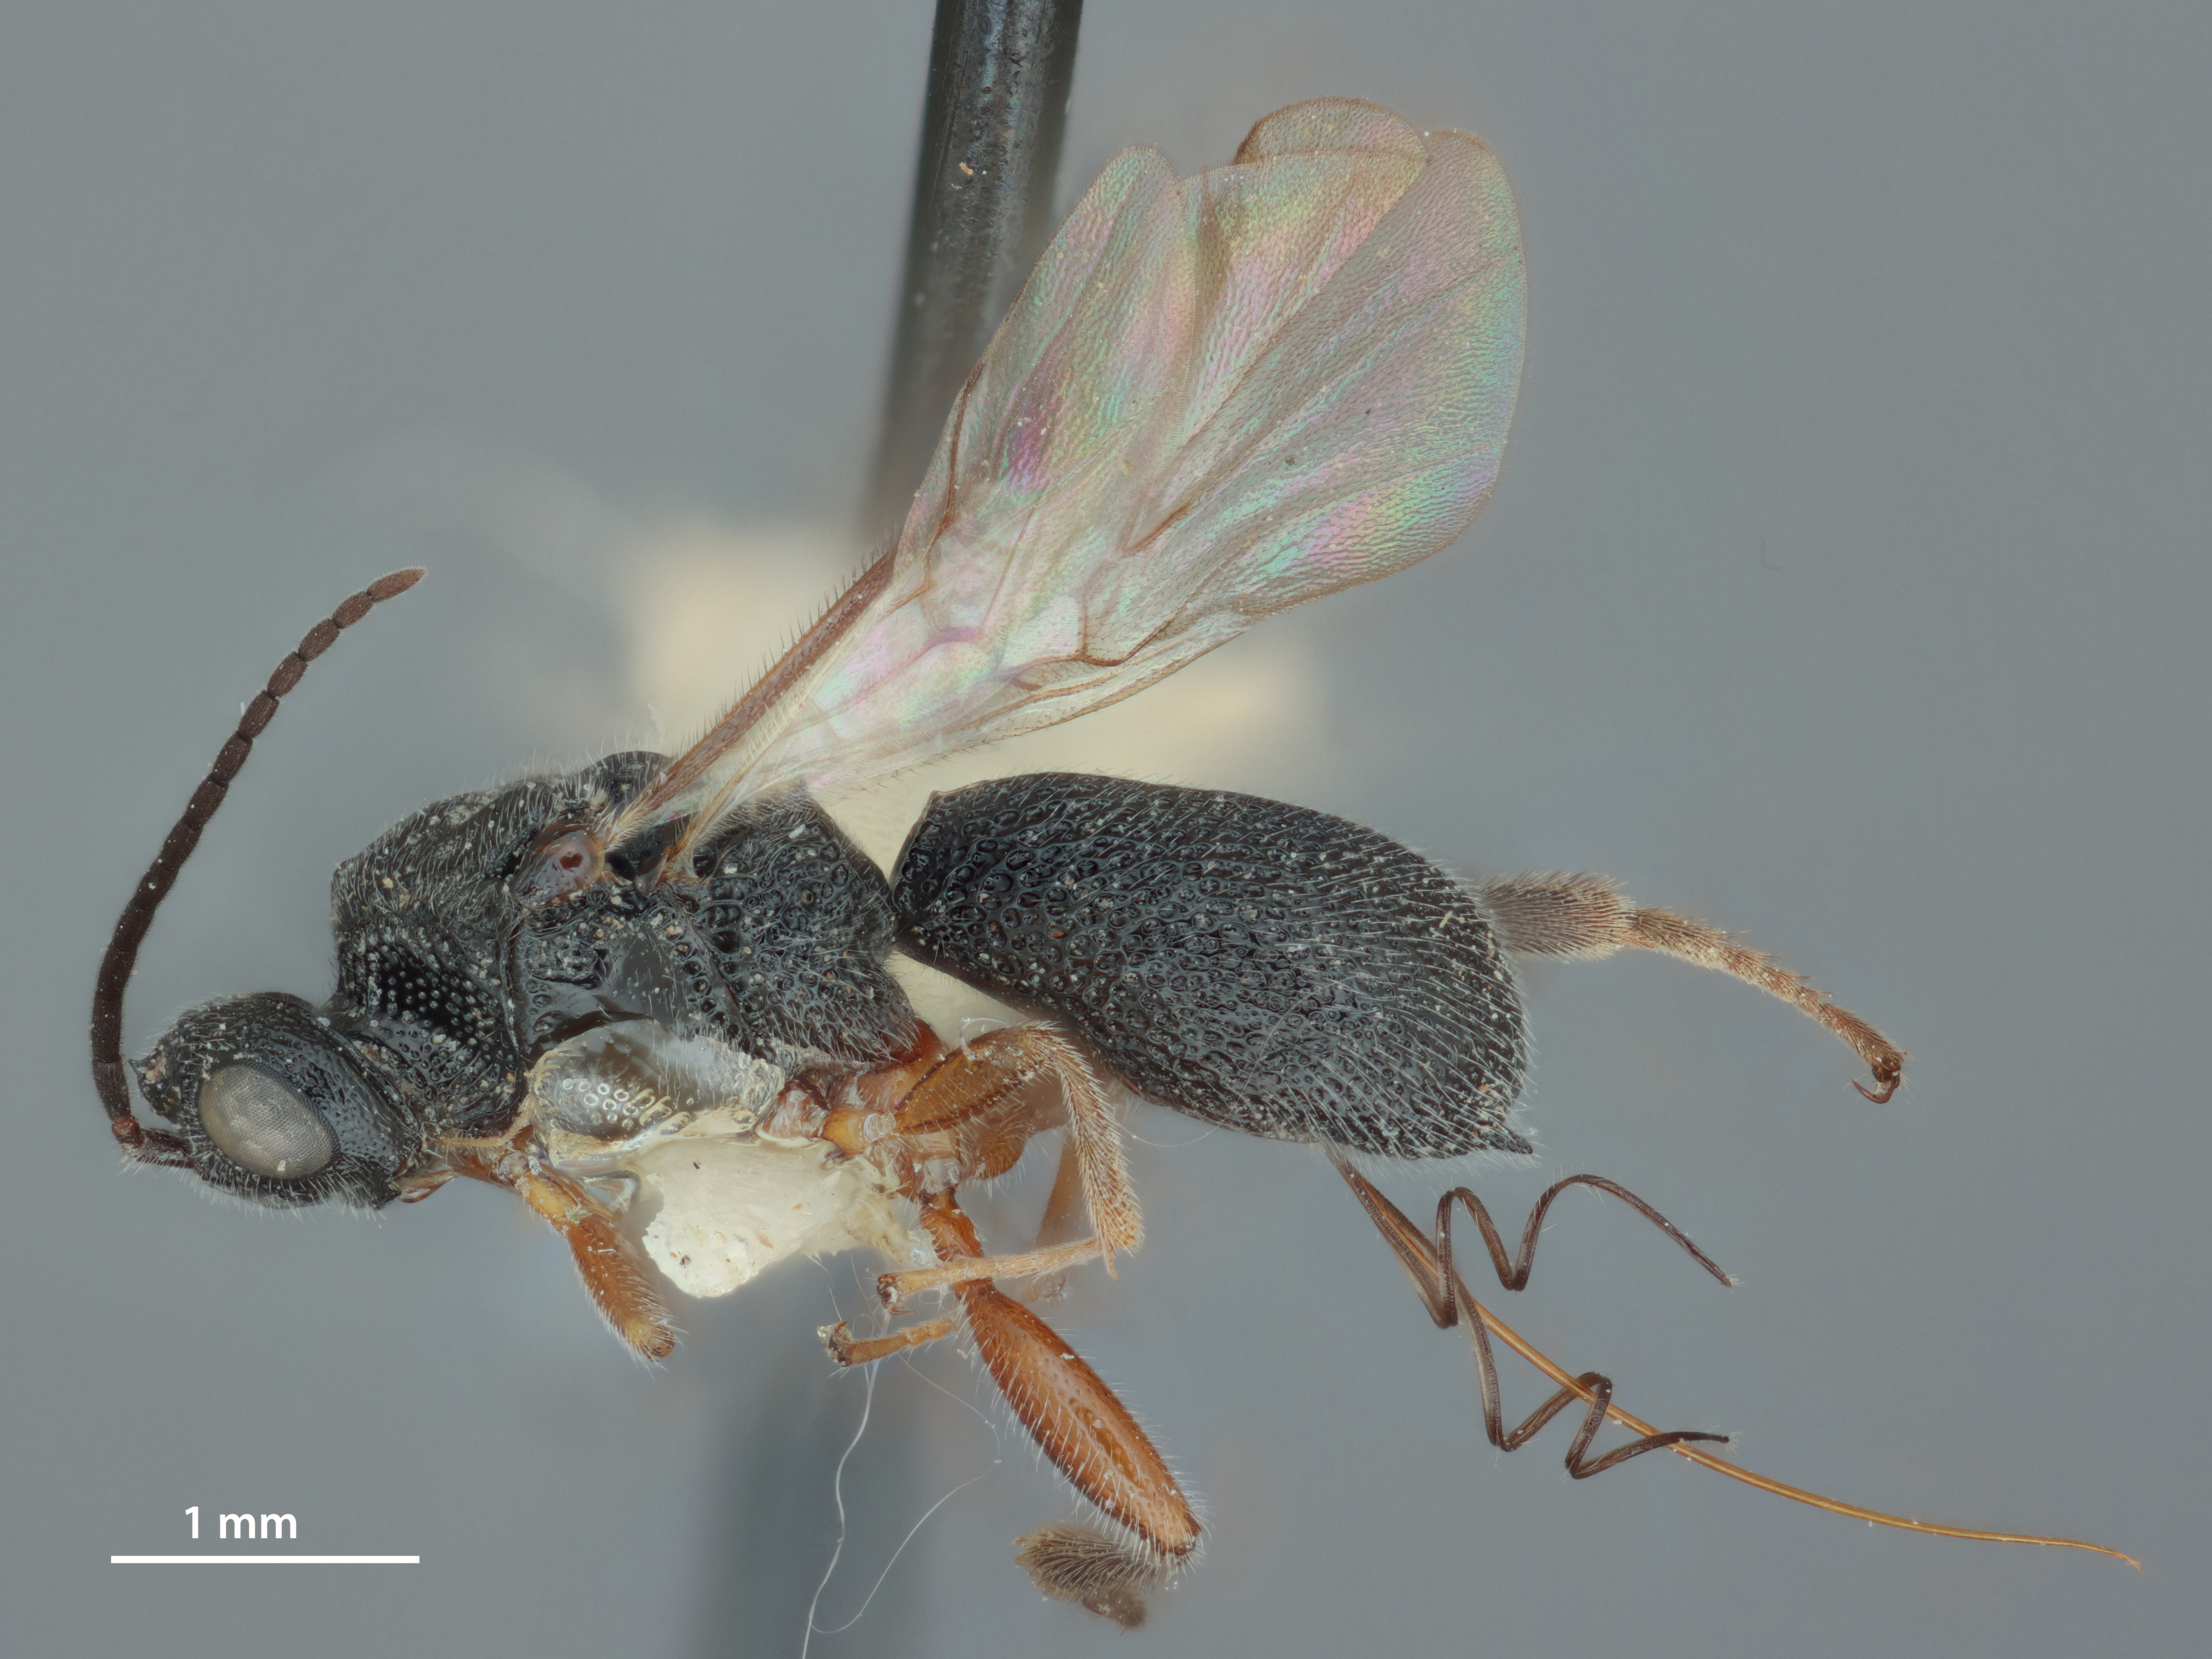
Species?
Urosigalphus pardus
